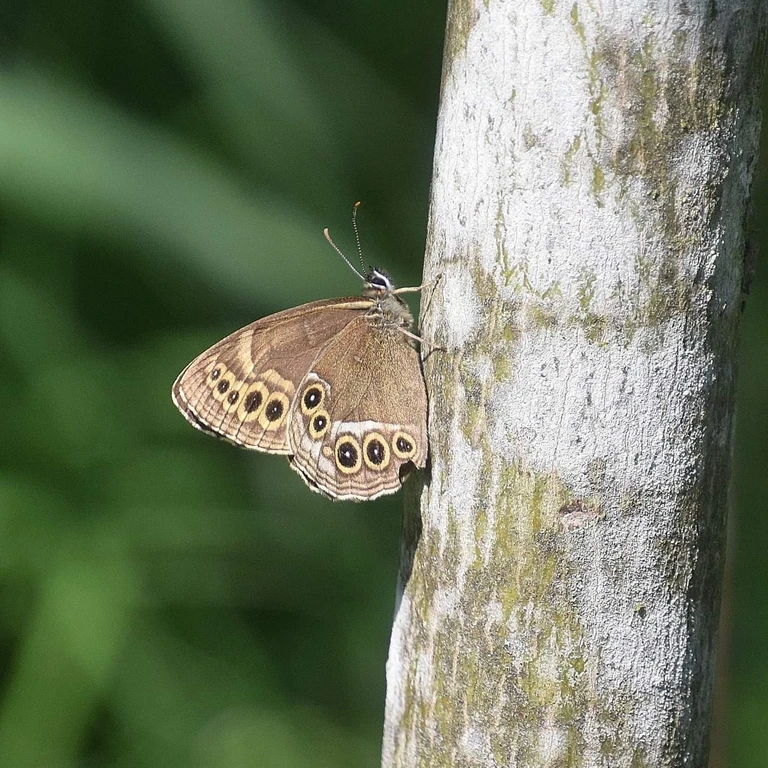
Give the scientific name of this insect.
Lopinga achine (also Pararge achine)
